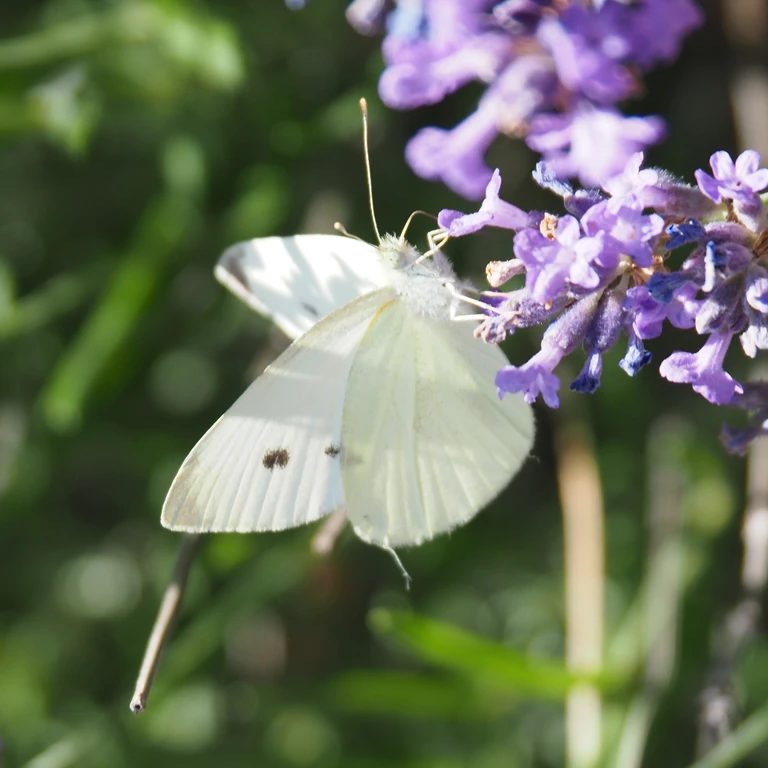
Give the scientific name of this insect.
Pieris rapae
